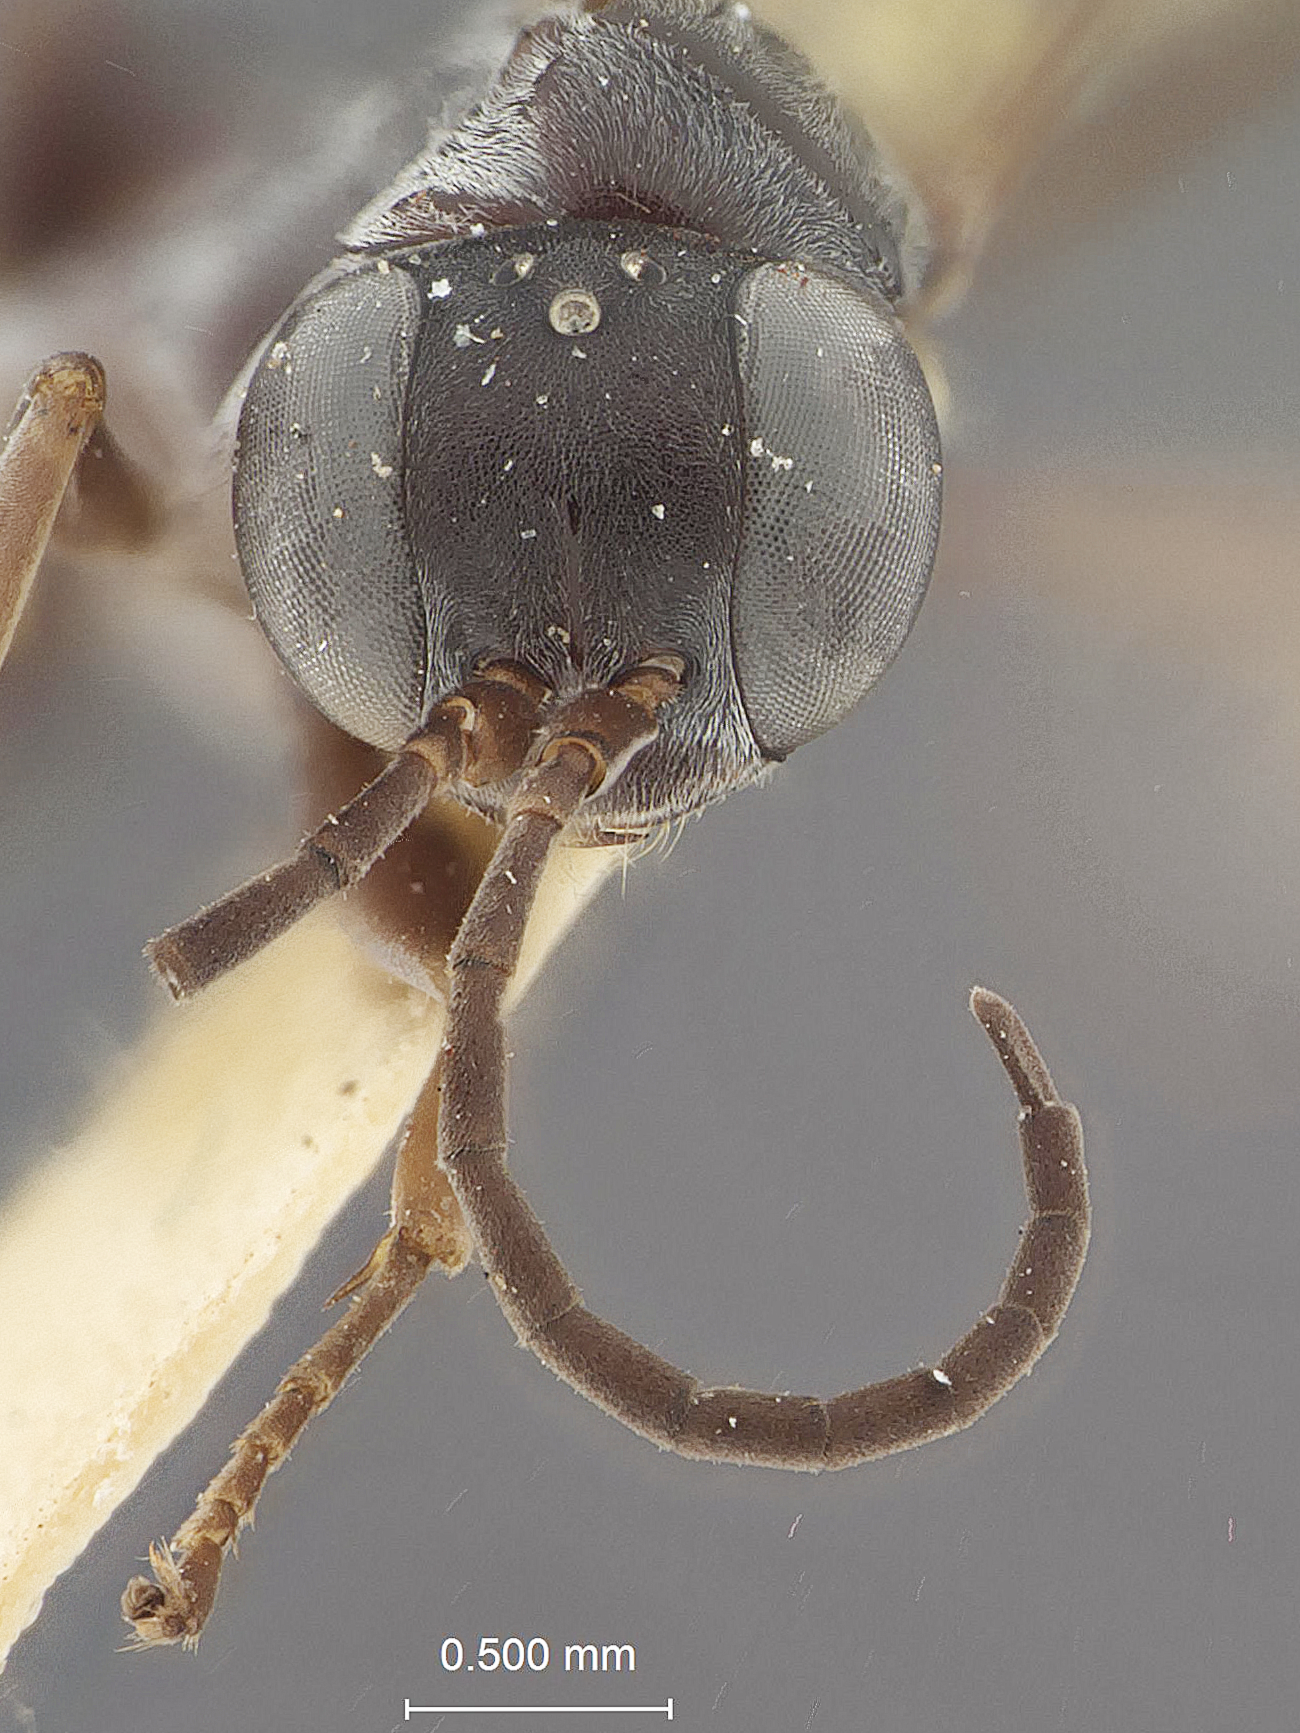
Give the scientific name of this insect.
Pseudagenia brevicornis
